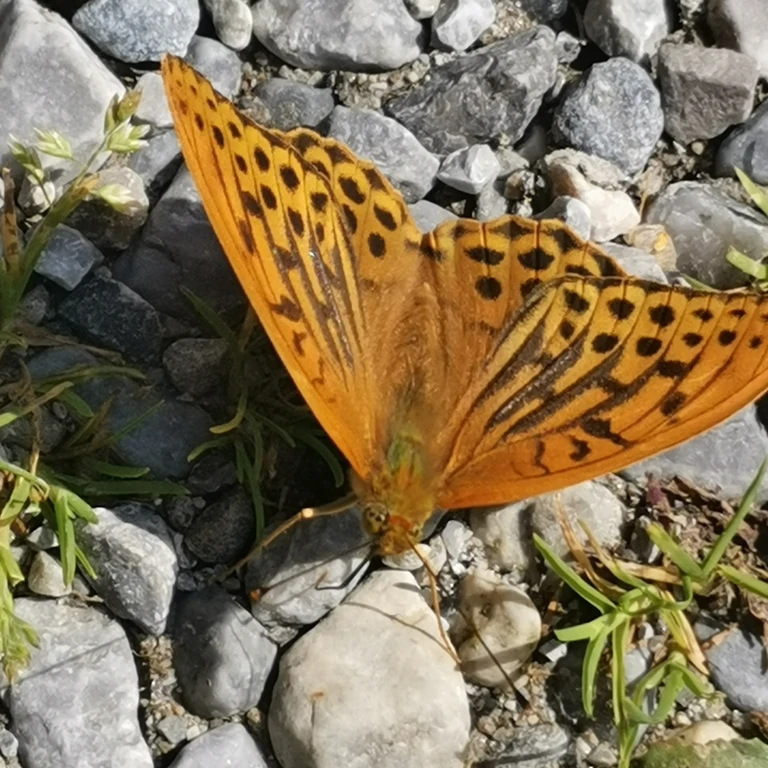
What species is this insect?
Argynnis paphia
